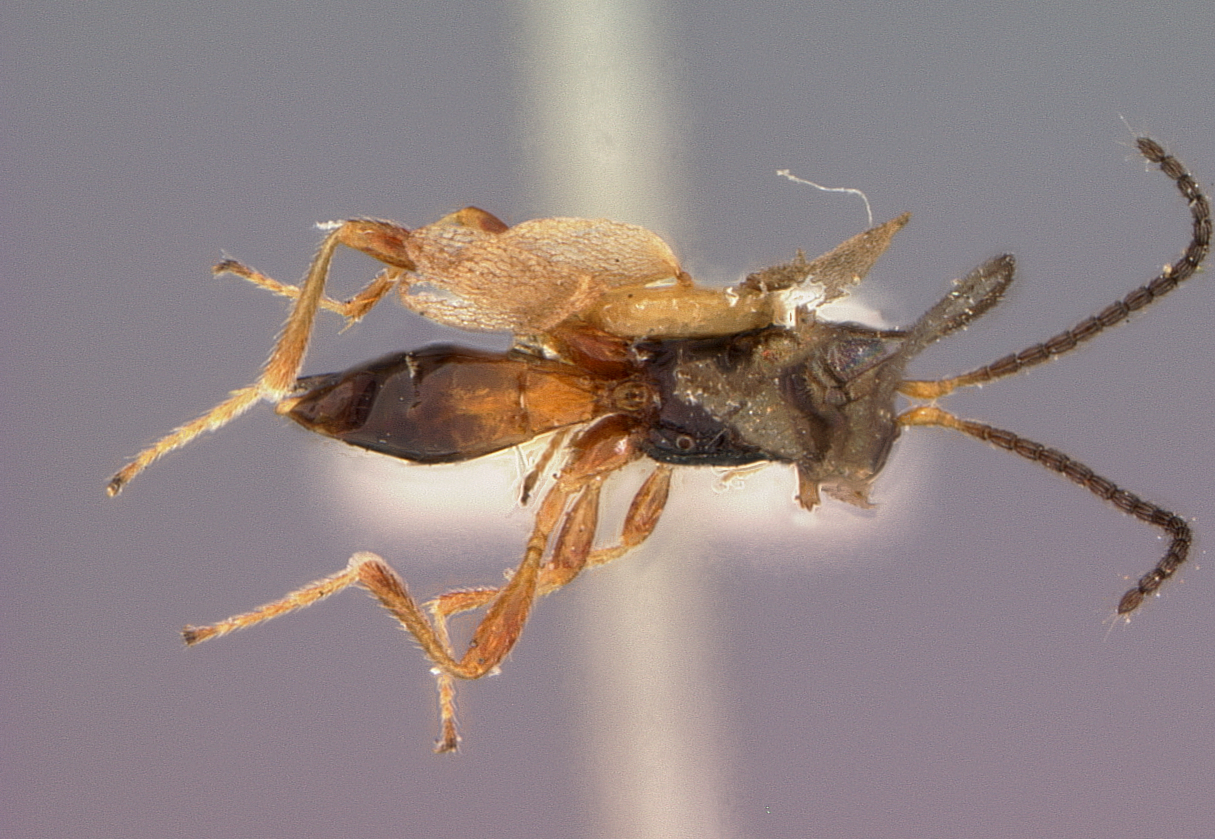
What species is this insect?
Synaldis spiraculosa
